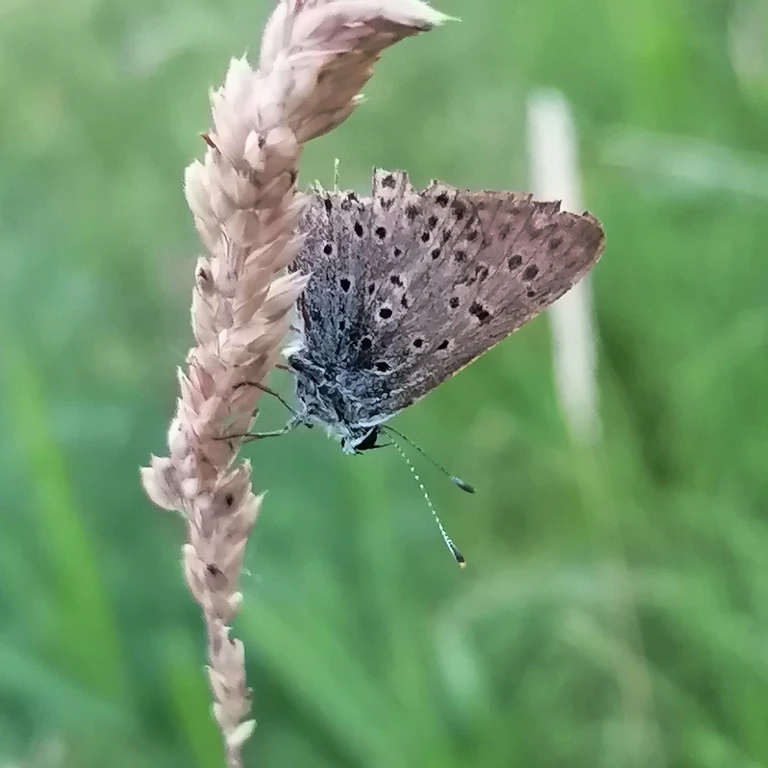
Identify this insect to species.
Lycaena tityrus (also Loweia tityrus)
